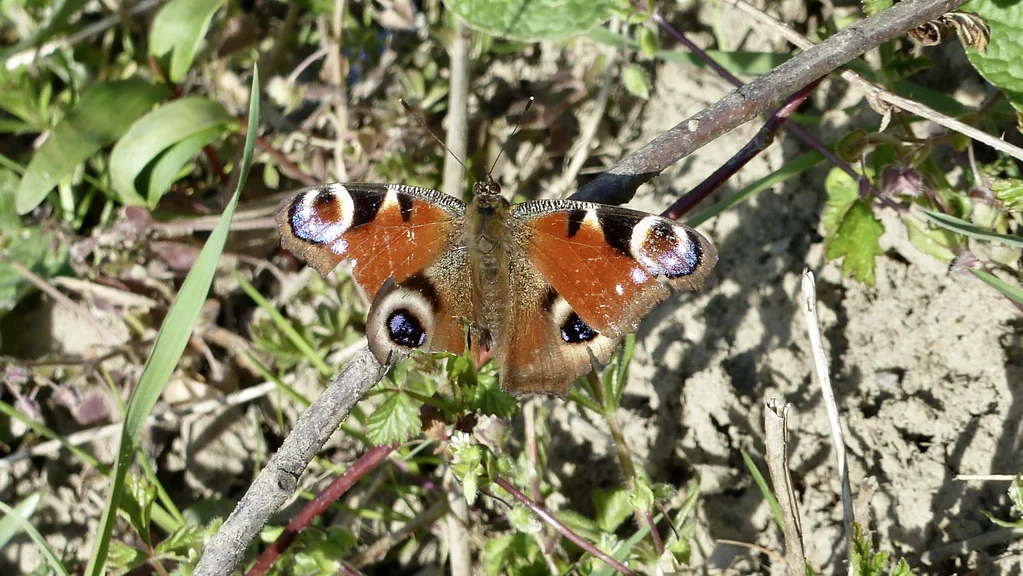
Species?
Aglais io
